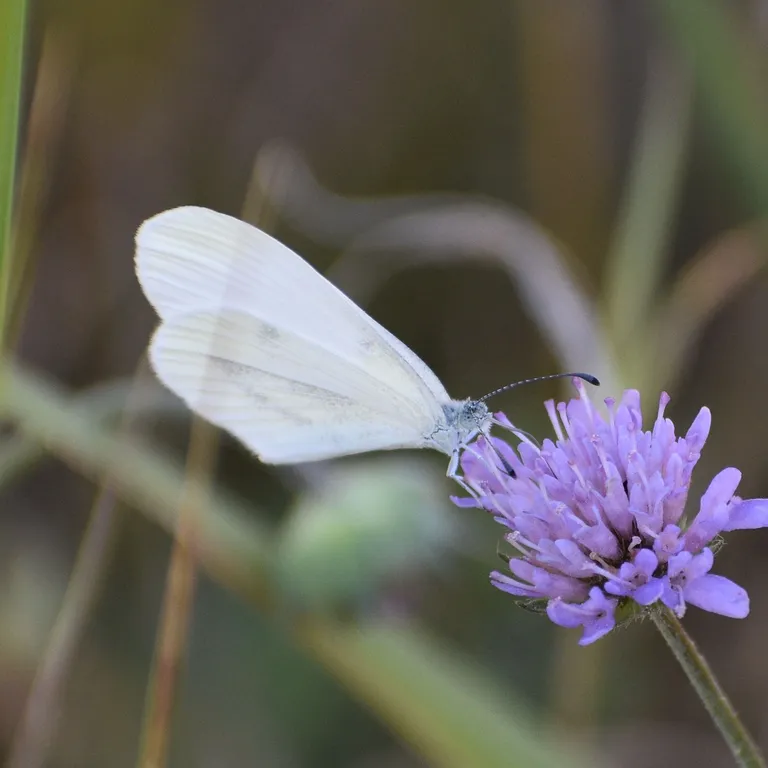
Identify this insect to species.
Leptidea sinapis/juvernica
